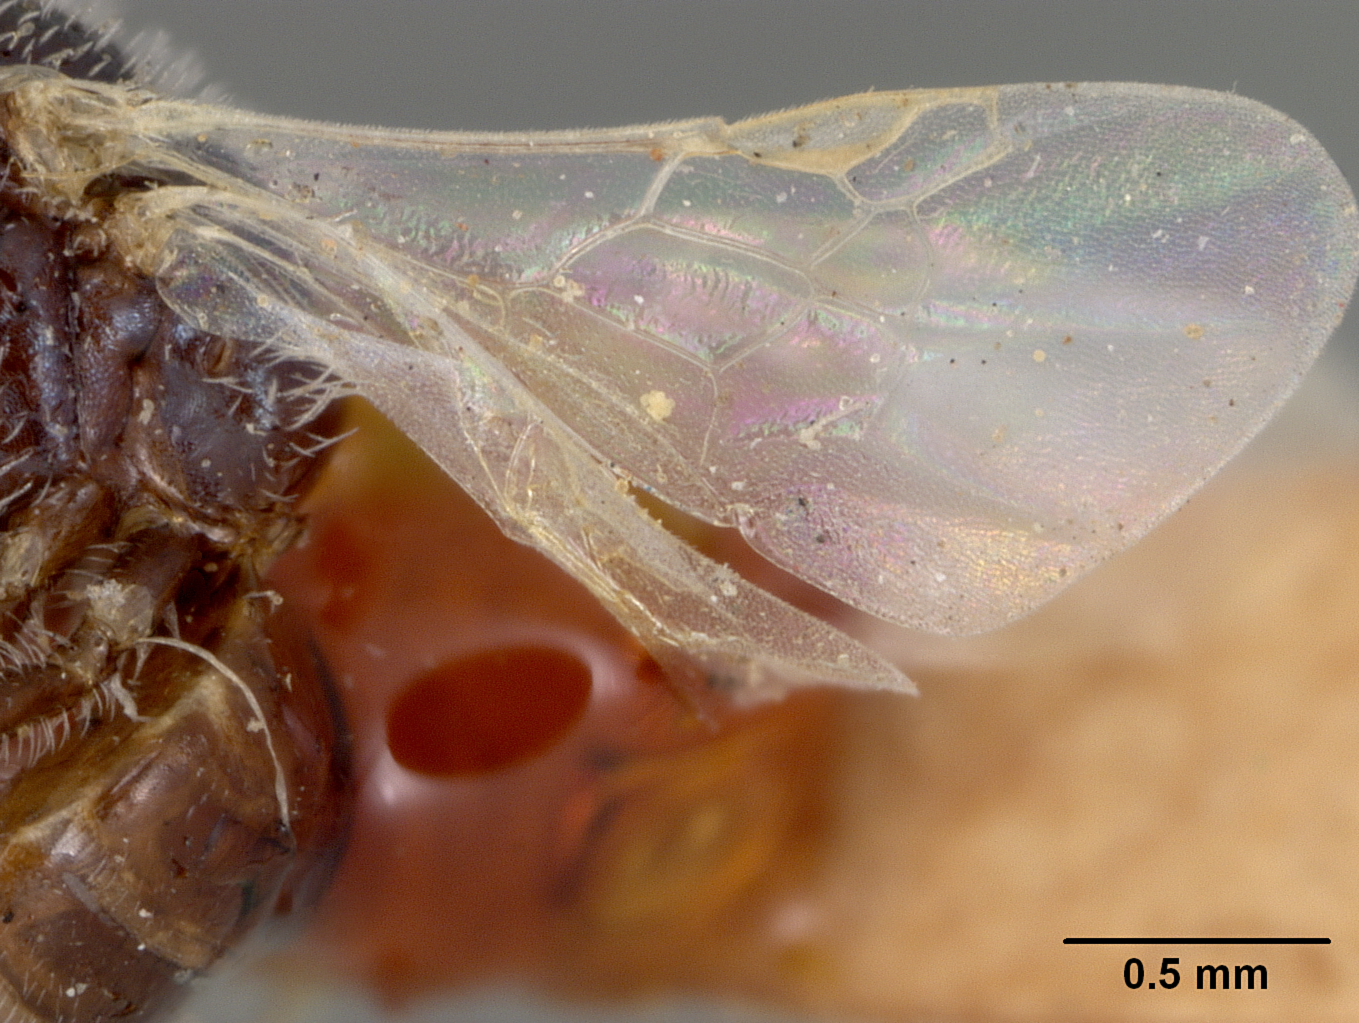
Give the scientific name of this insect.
Perdita isopappi
